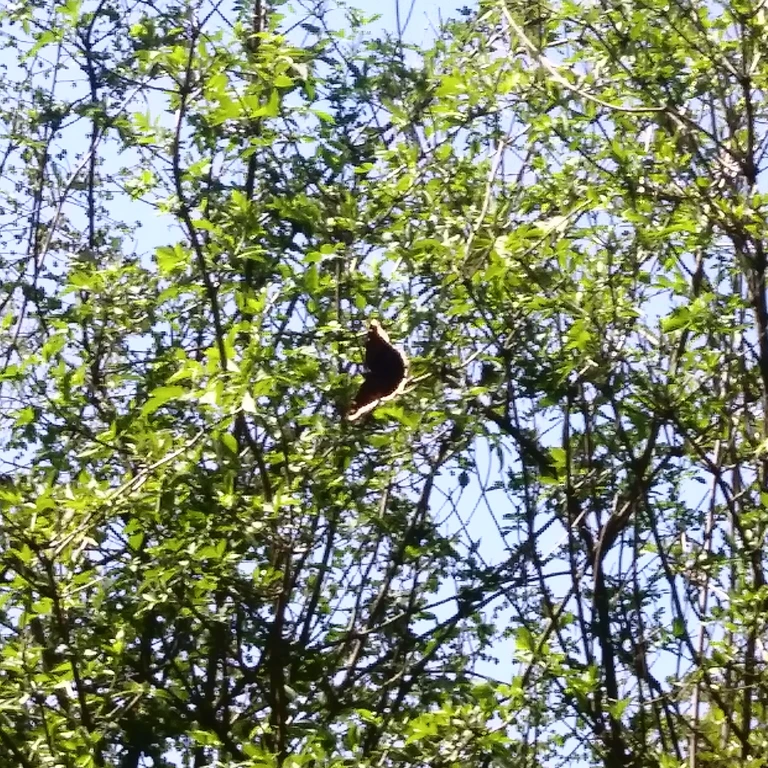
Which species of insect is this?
Nymphalis antiopa
